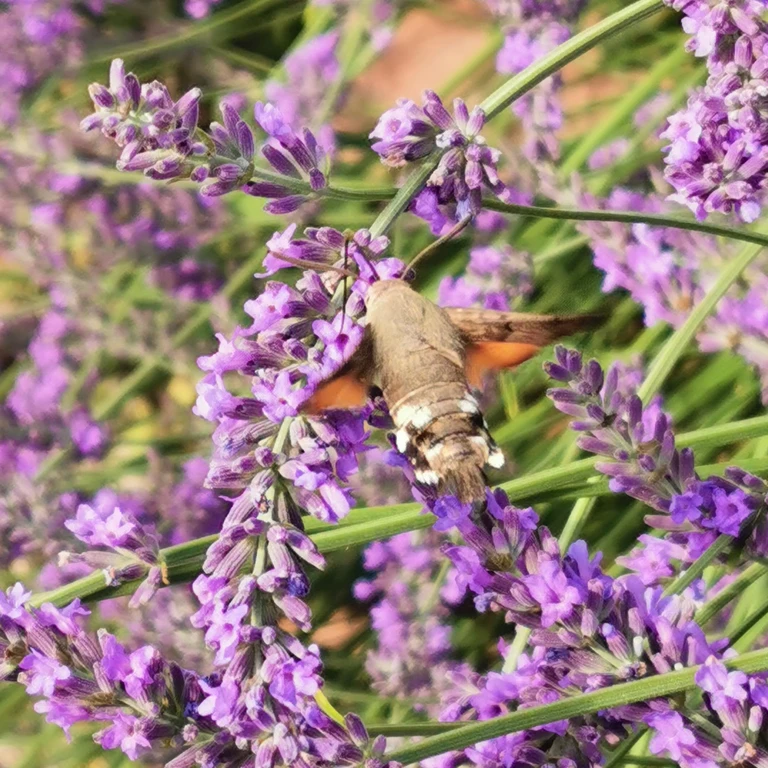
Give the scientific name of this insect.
Macroglossum stellatarum
